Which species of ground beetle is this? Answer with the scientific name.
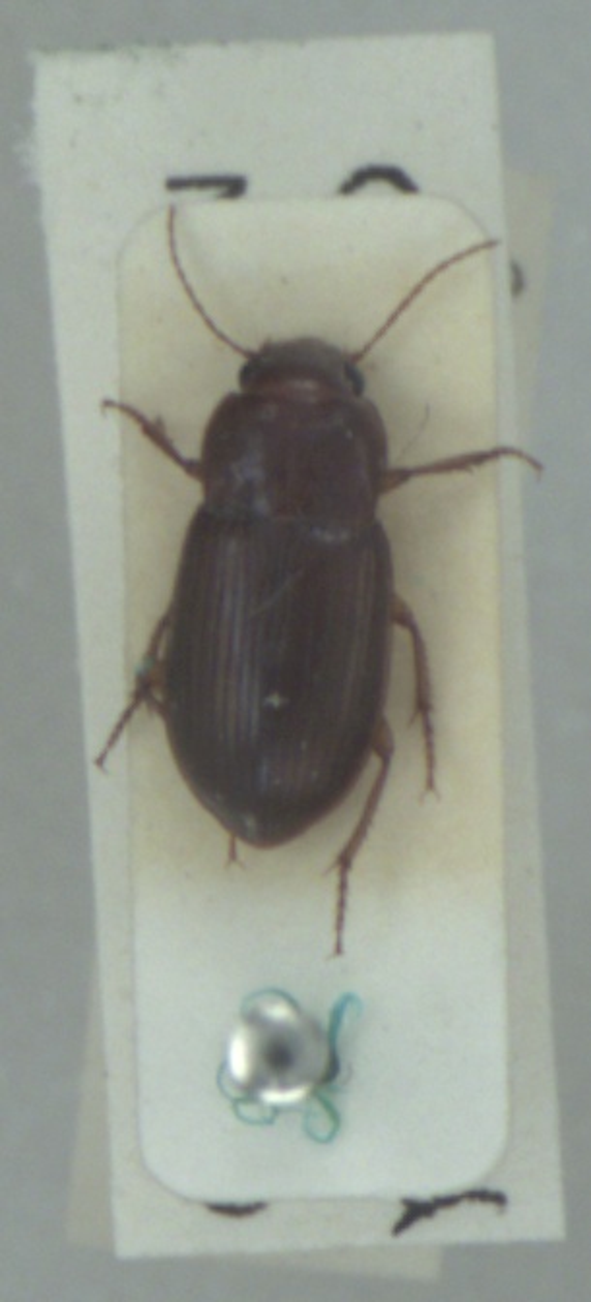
Amara apricaria
